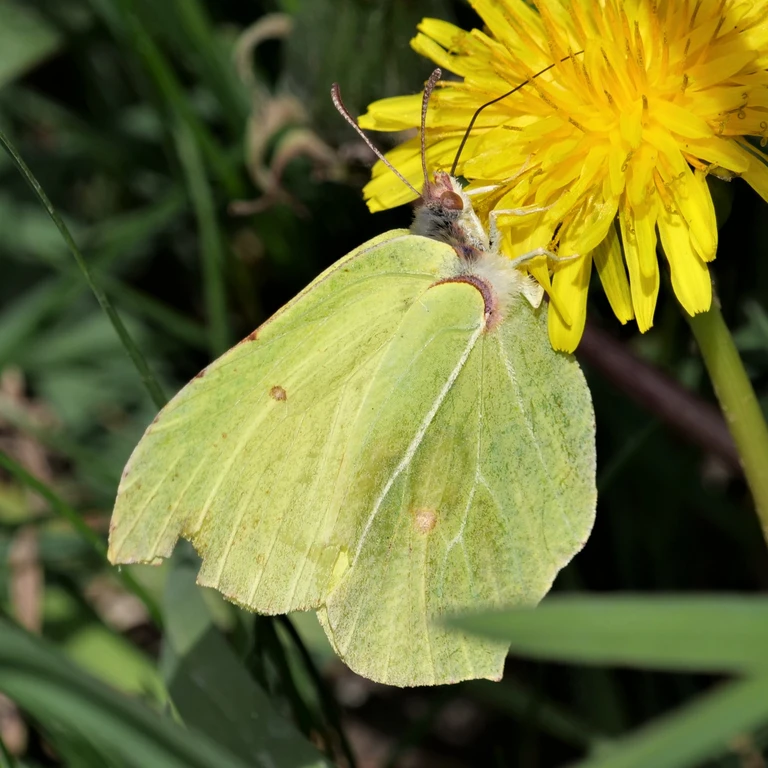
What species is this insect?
Gonepteryx rhamni
